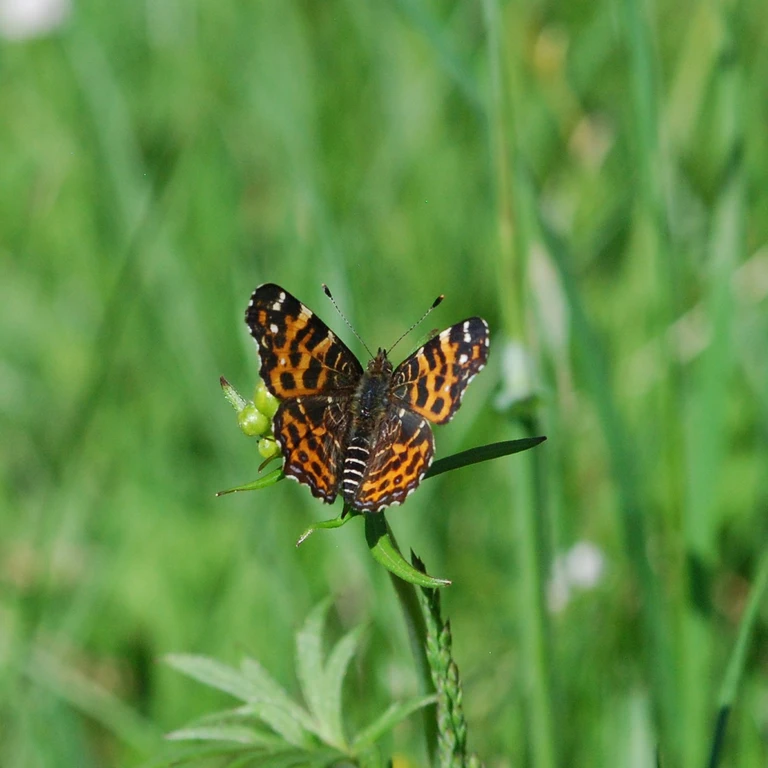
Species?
Araschnia levana
